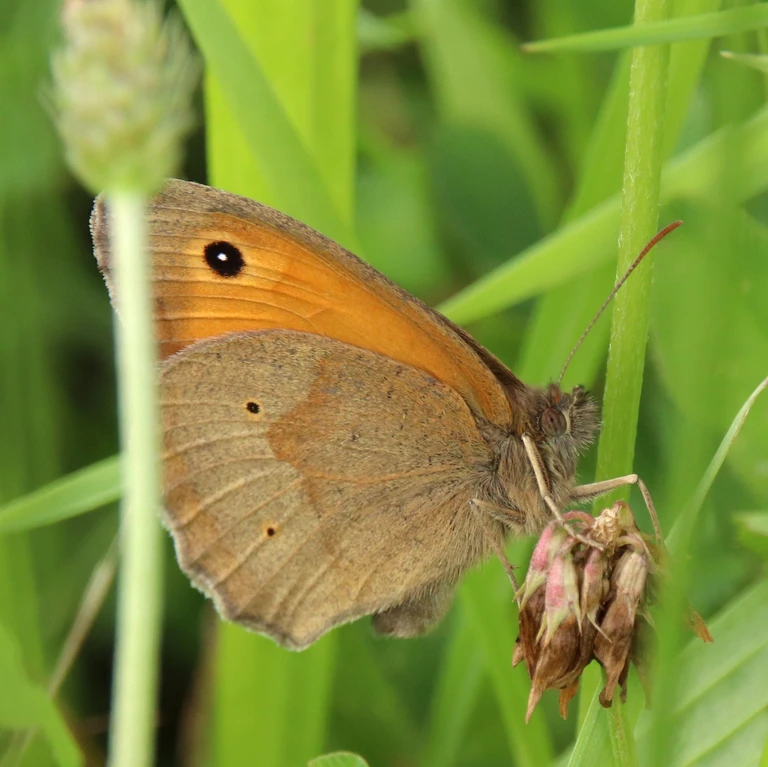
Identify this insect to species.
Maniola jurtina
